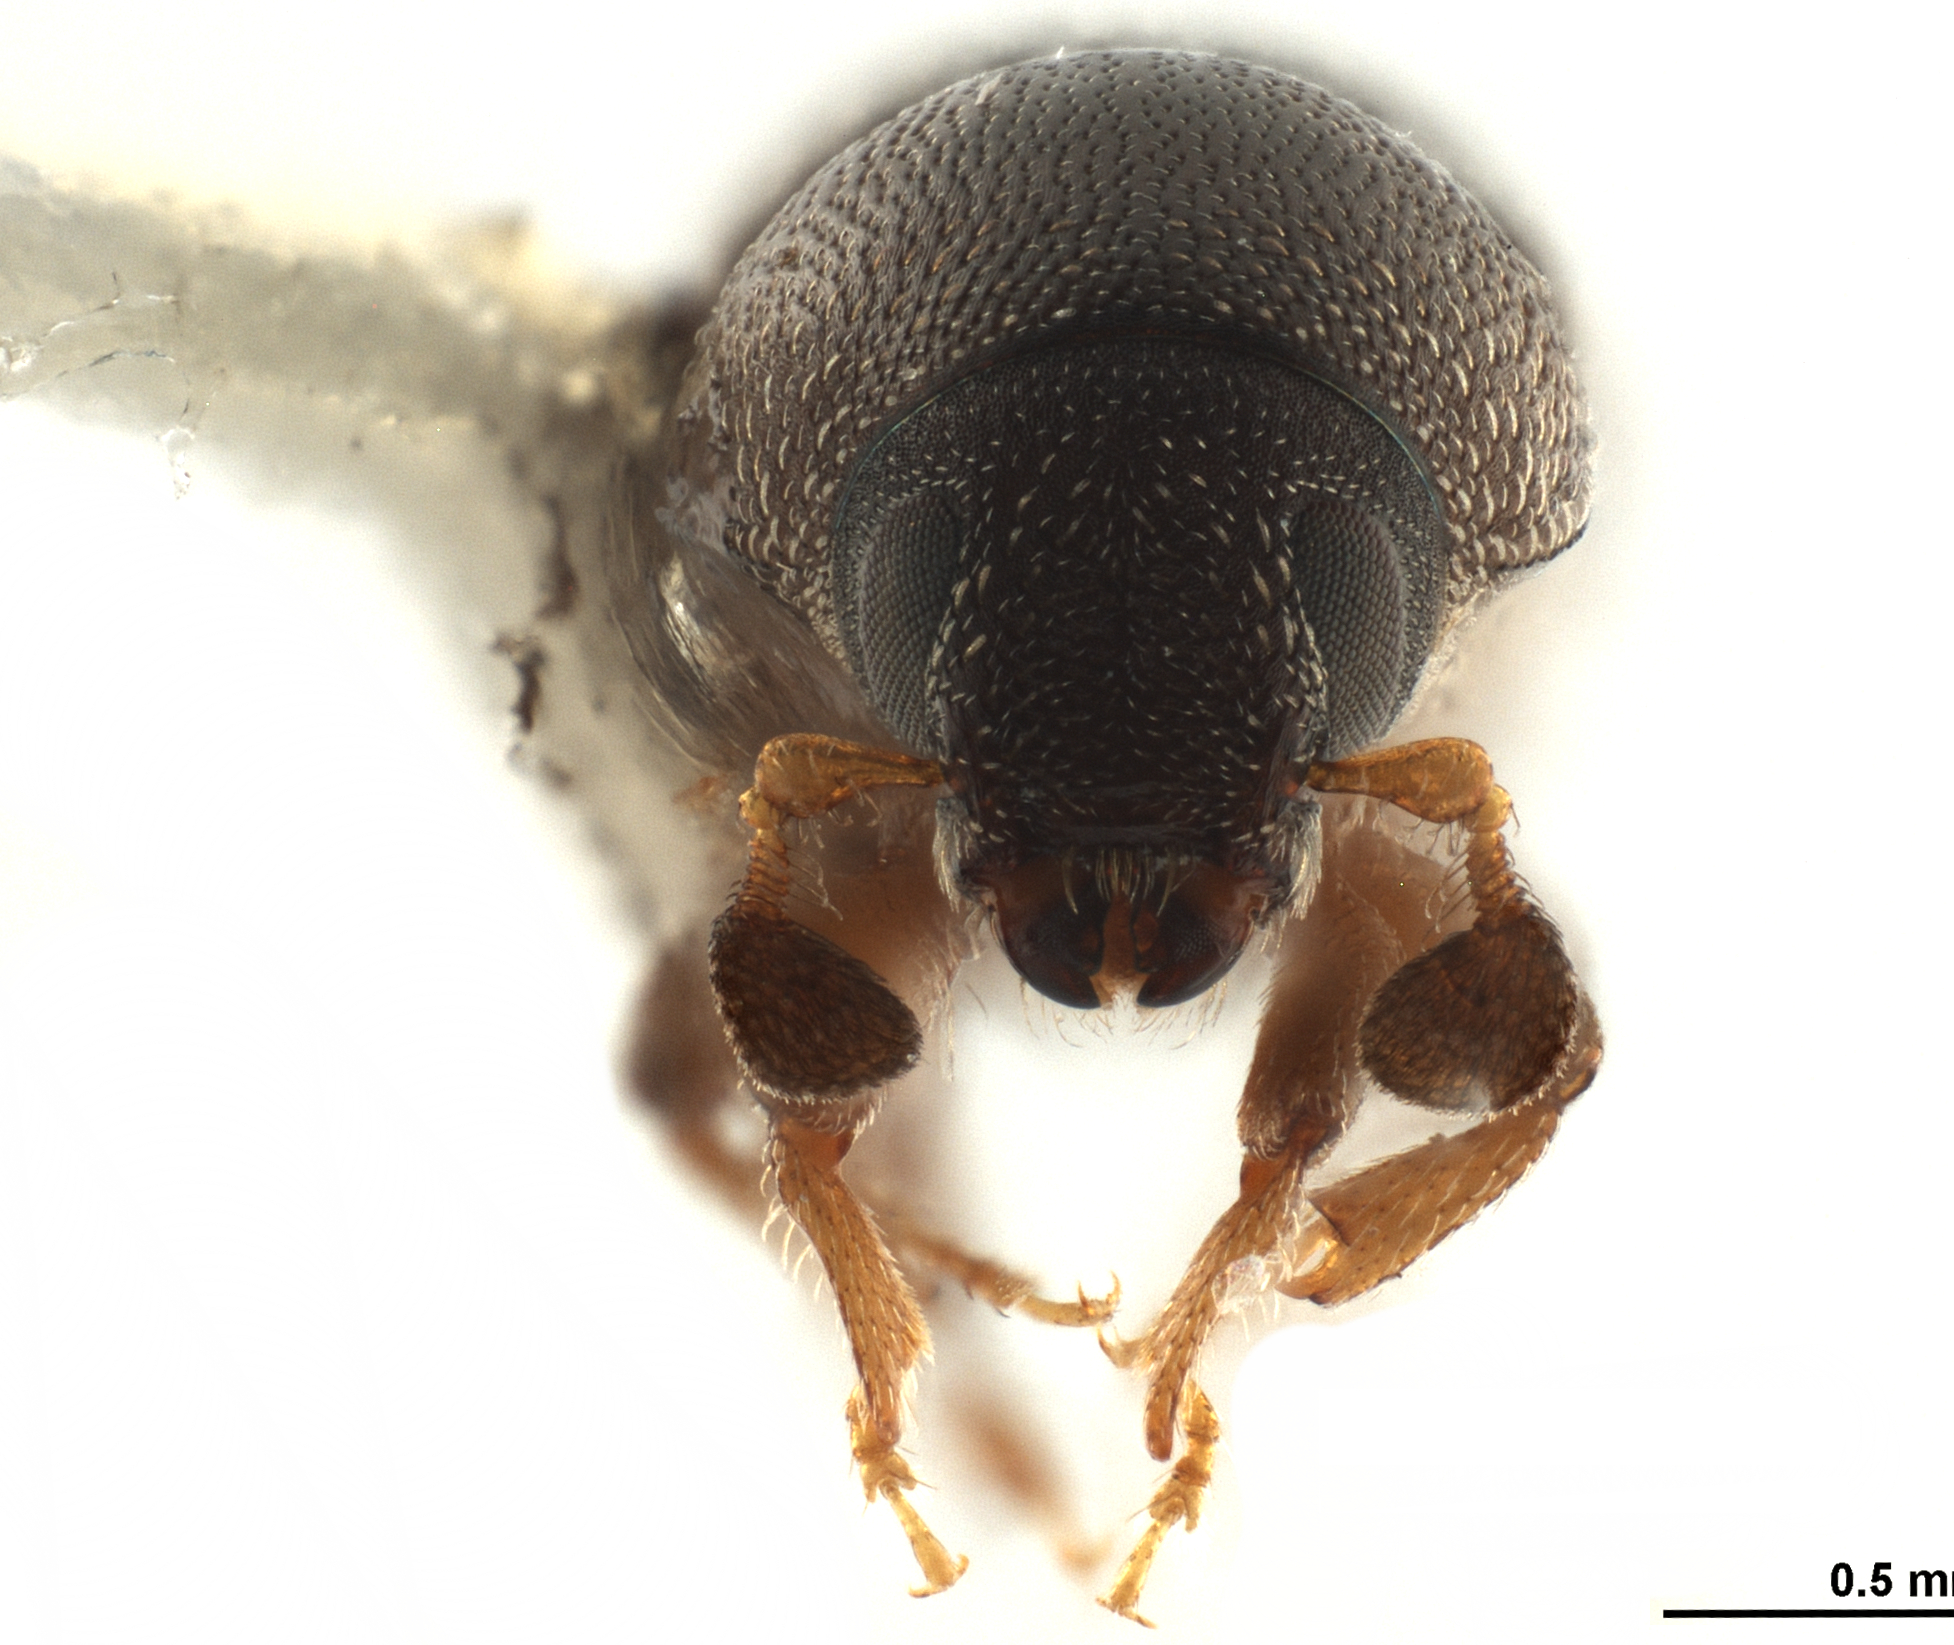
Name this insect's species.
Ceratolepis maculicornis
